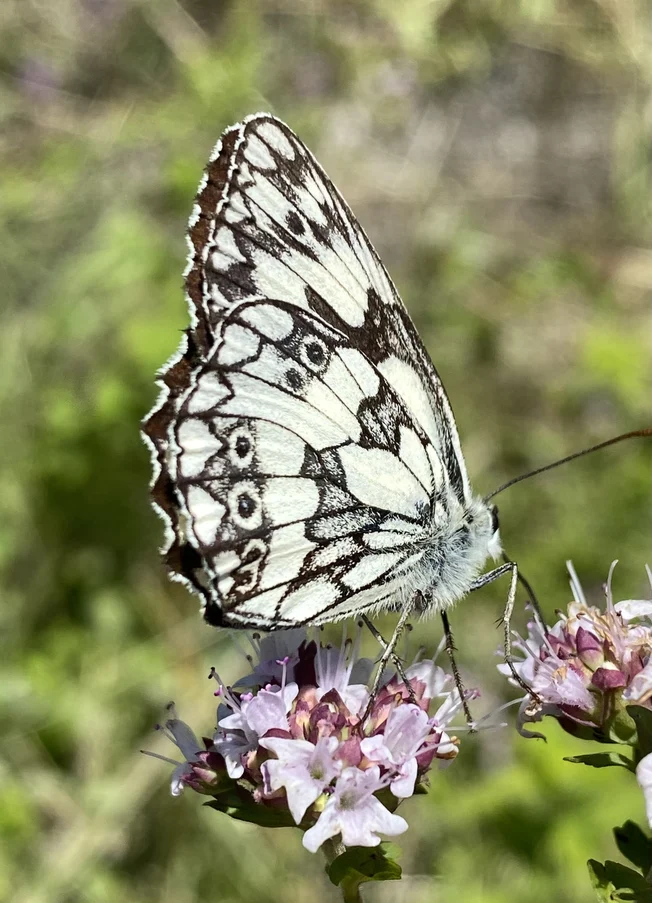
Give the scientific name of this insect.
Melanargia galathea
